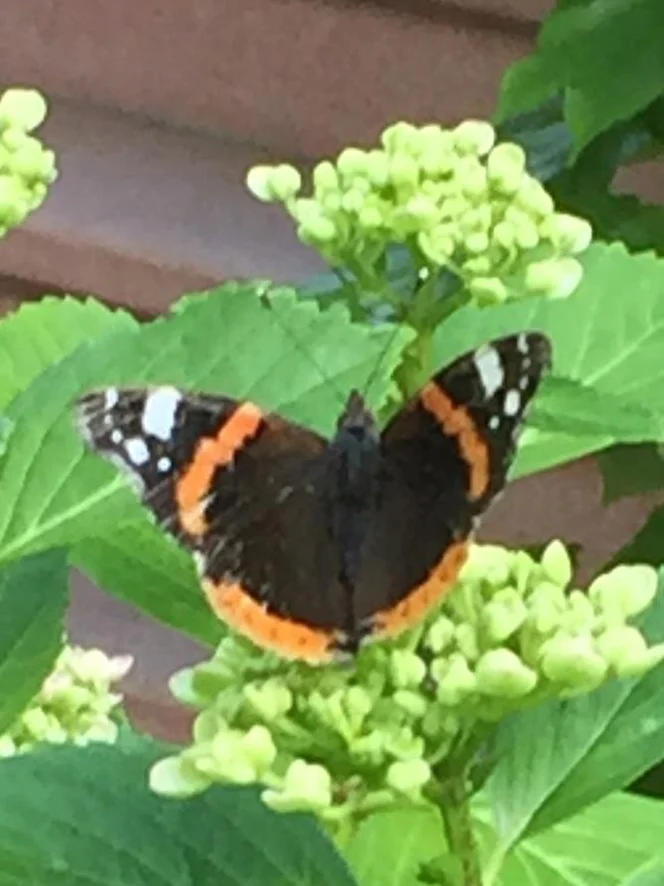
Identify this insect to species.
Vanessa atalanta
